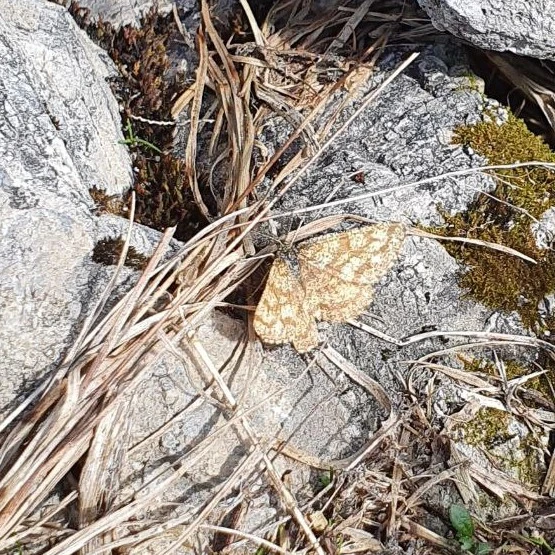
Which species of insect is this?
Ematurga atomaria
